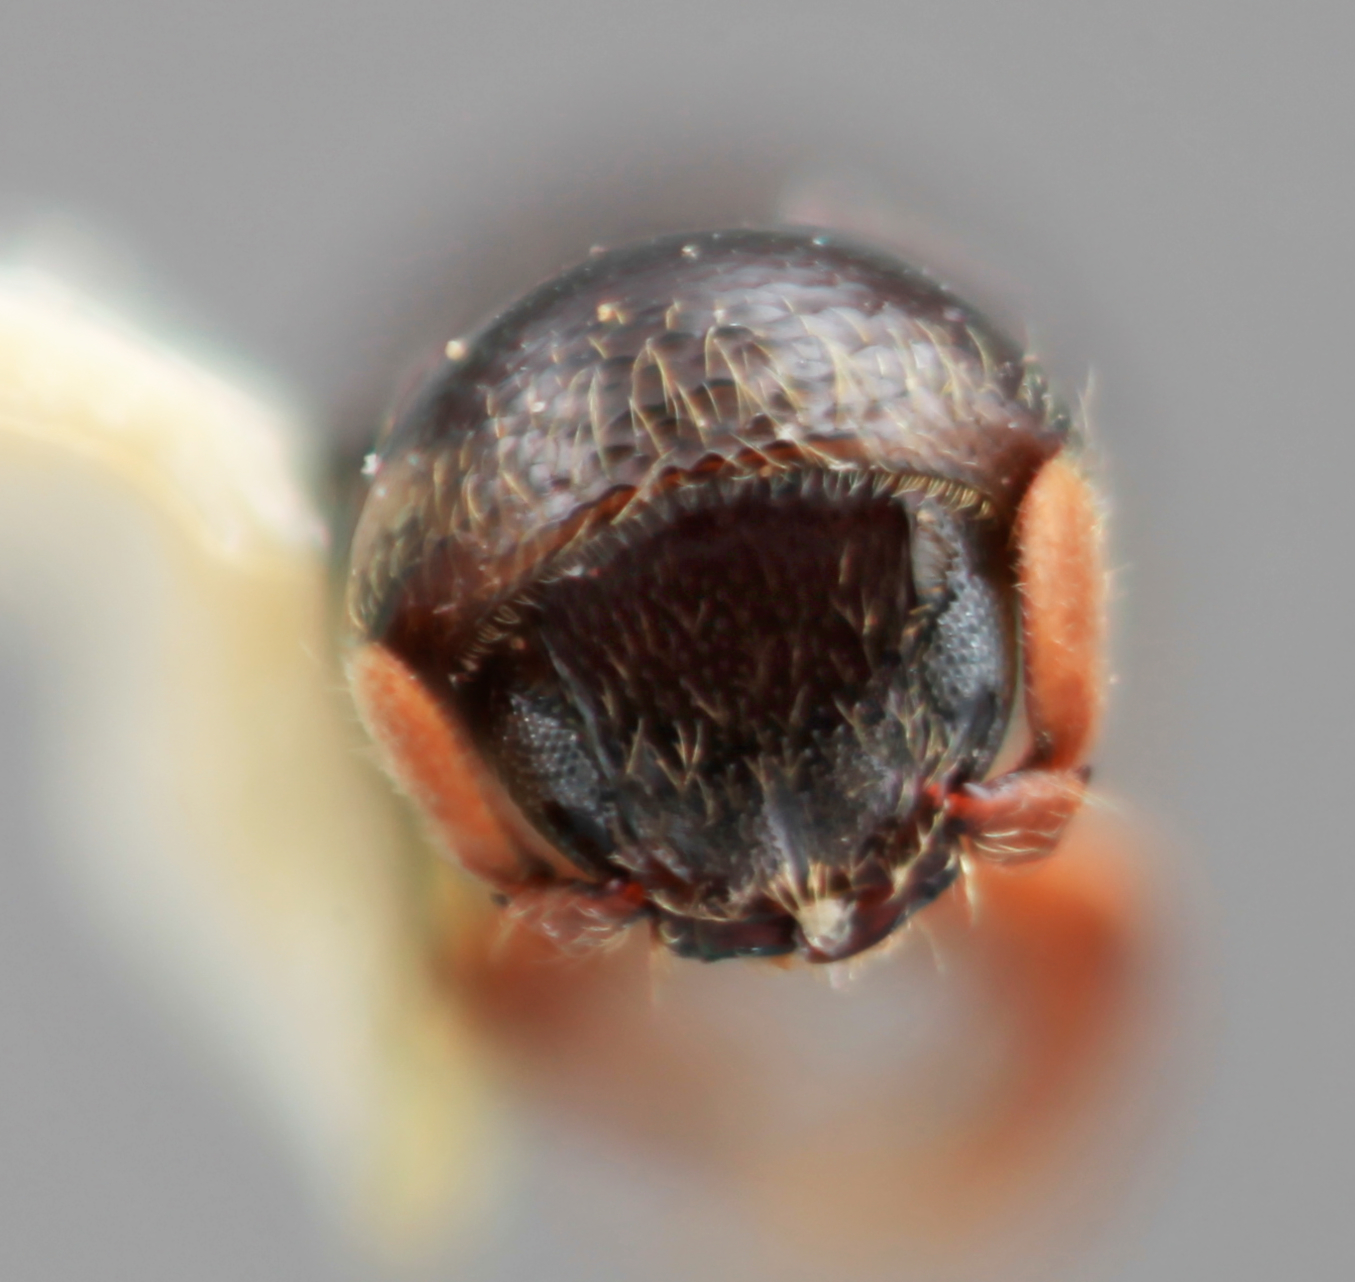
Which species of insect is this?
Corthylus equihuai
